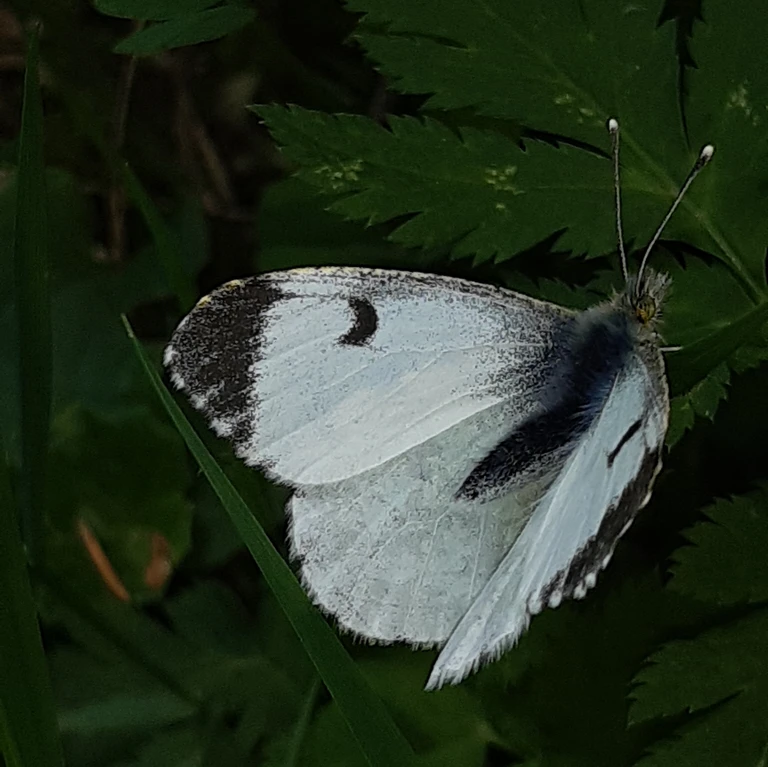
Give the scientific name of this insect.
Anthocharis cardamines
